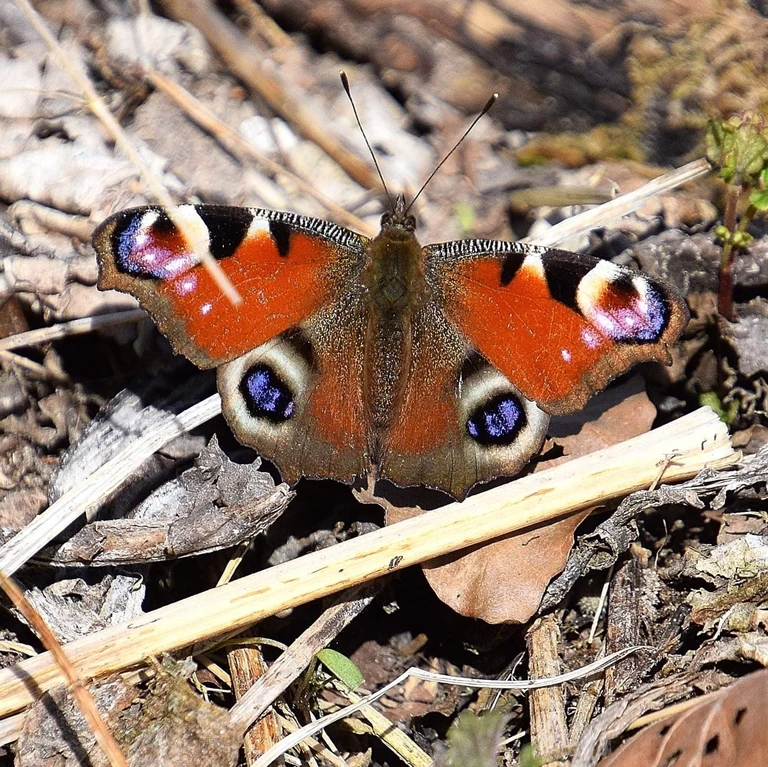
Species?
Aglais io
